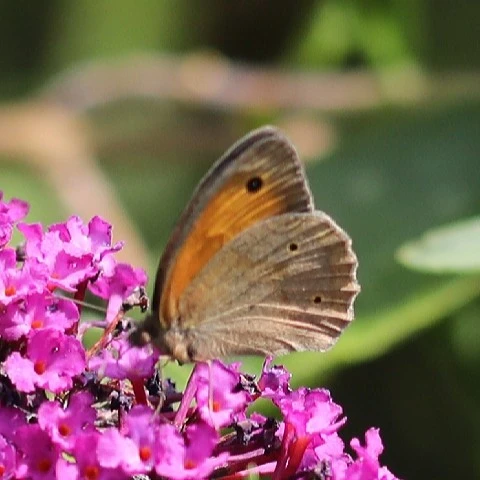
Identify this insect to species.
Maniola jurtina
